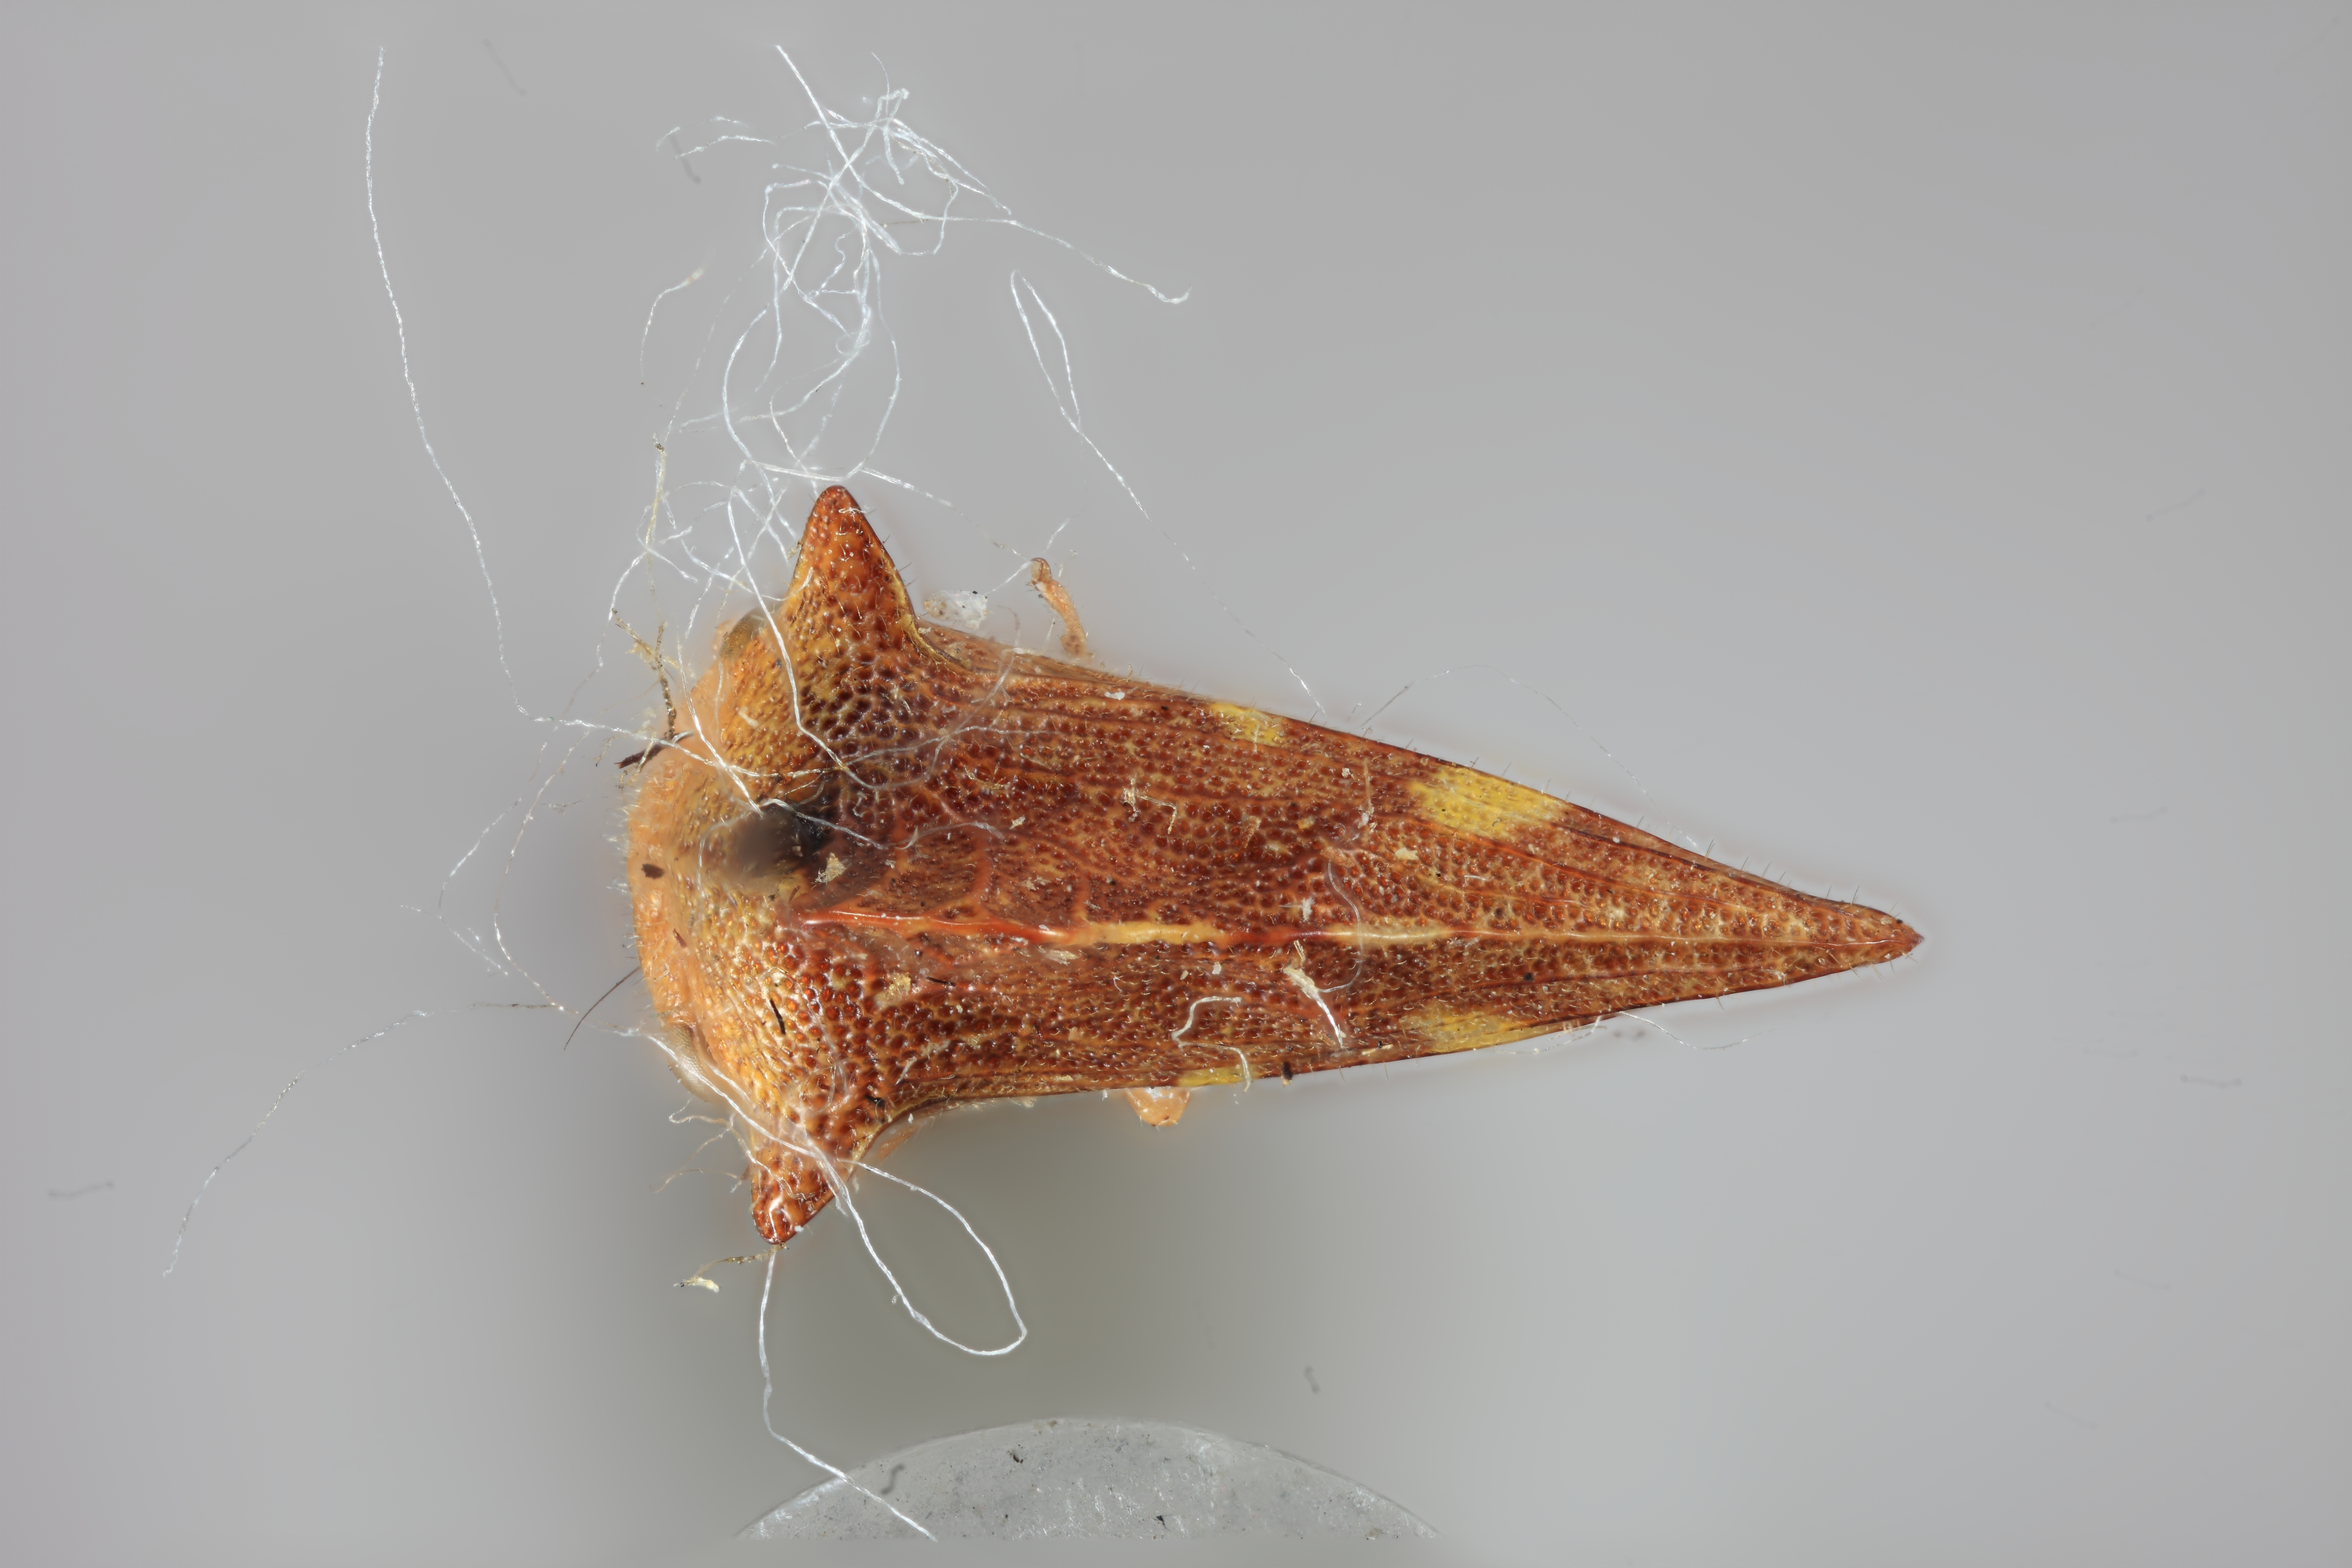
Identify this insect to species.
Ennya pulchella
